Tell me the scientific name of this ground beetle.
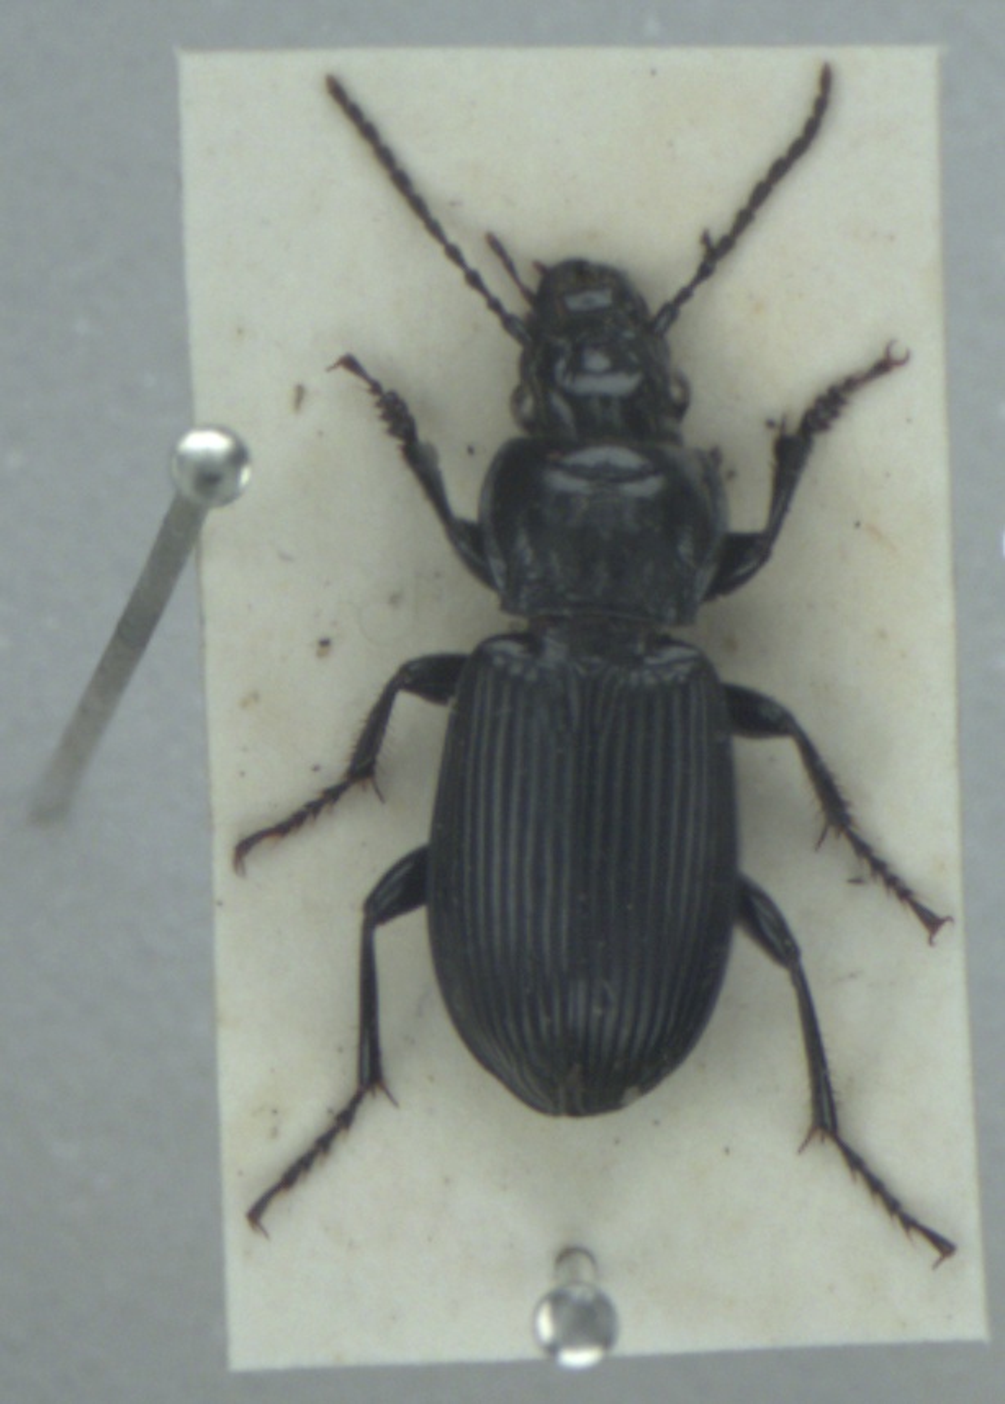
Pterostichus melanarius
